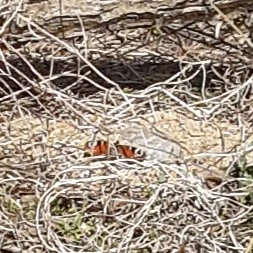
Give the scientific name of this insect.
Aglais io
